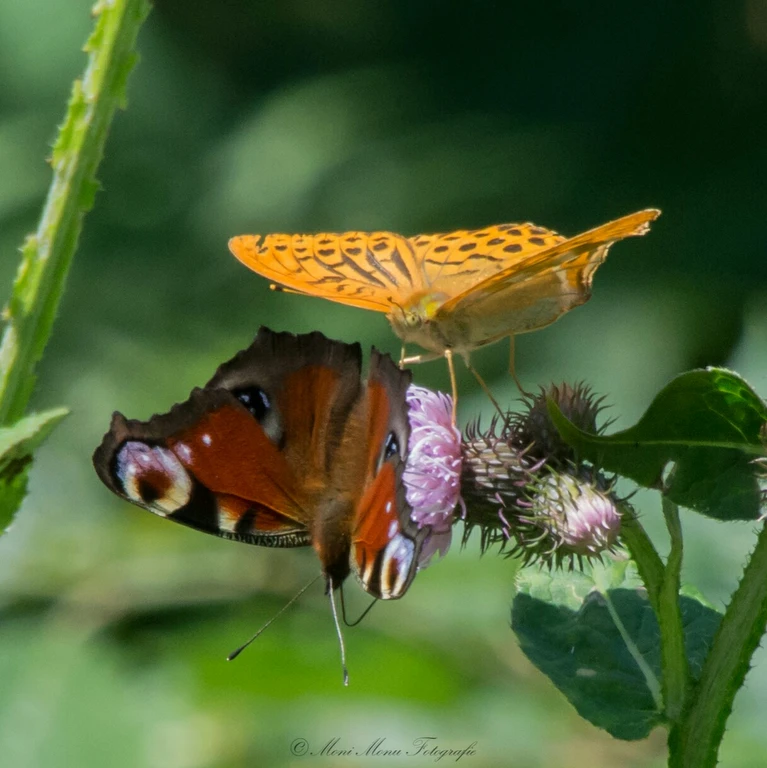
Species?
Argynnis paphia
